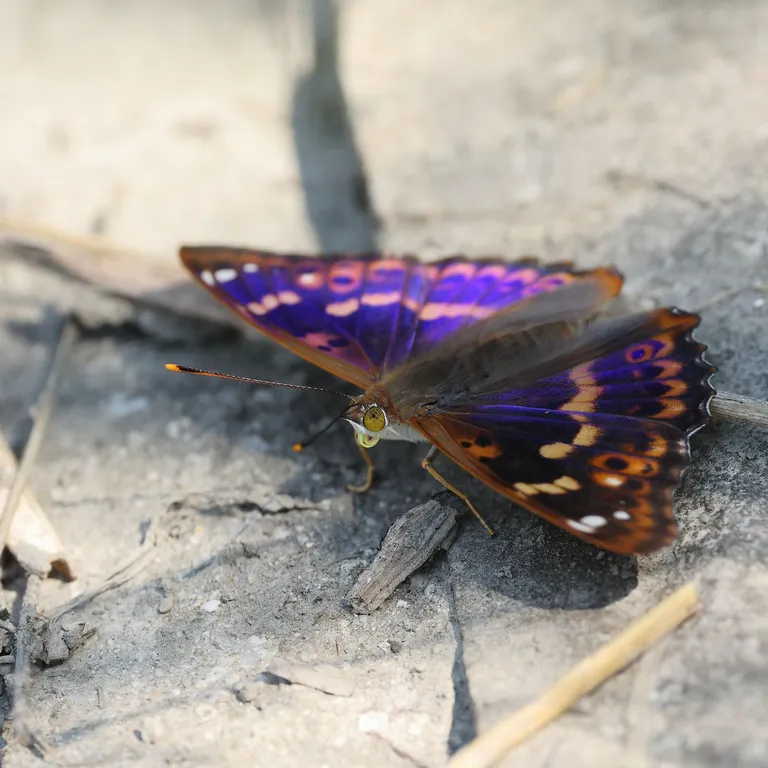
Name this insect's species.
Apatura ilia
